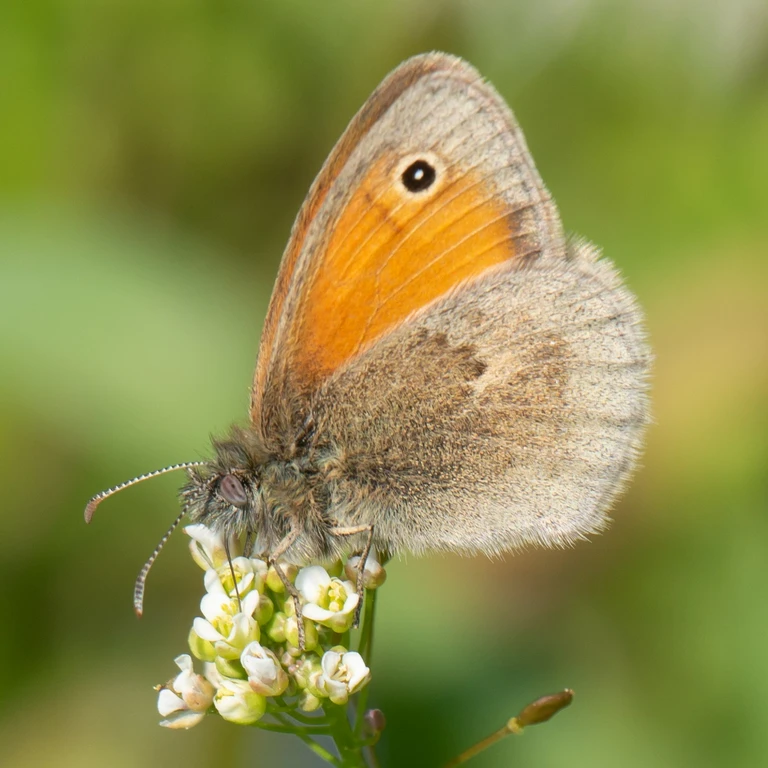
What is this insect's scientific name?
Coenonympha pamphilus
